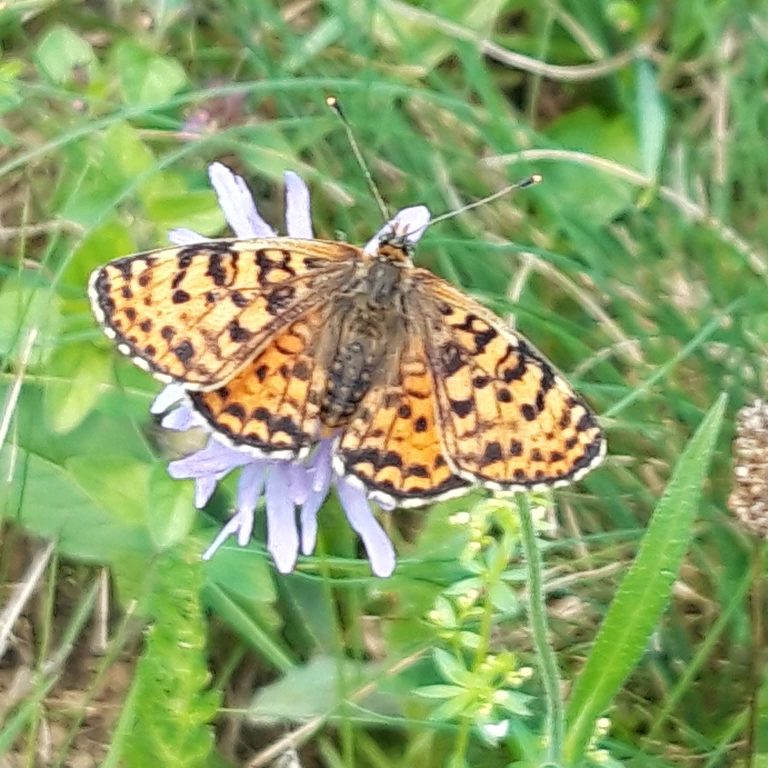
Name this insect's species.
Melitaea didyma
